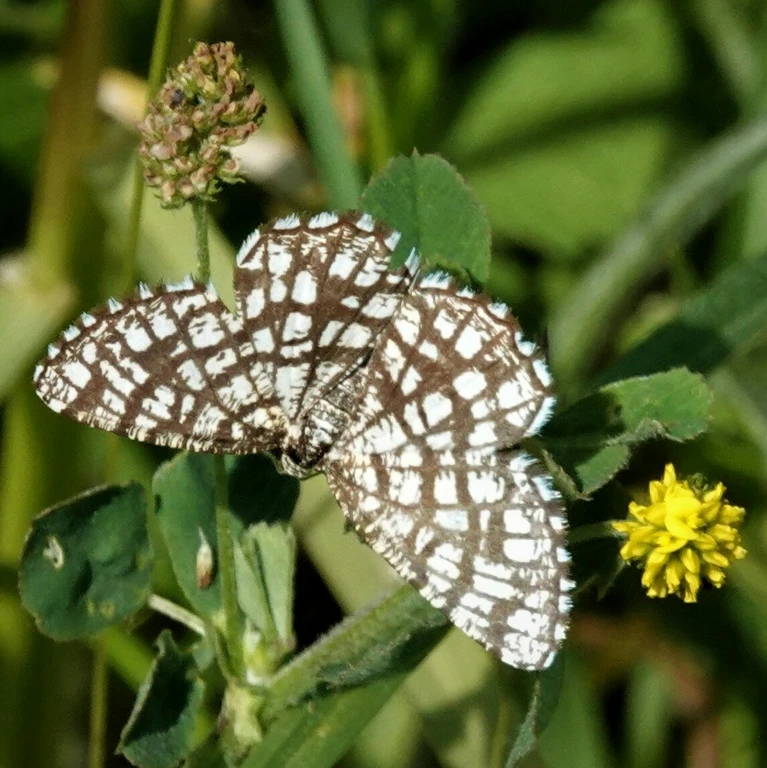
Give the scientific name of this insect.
Chiasmia clathrata
